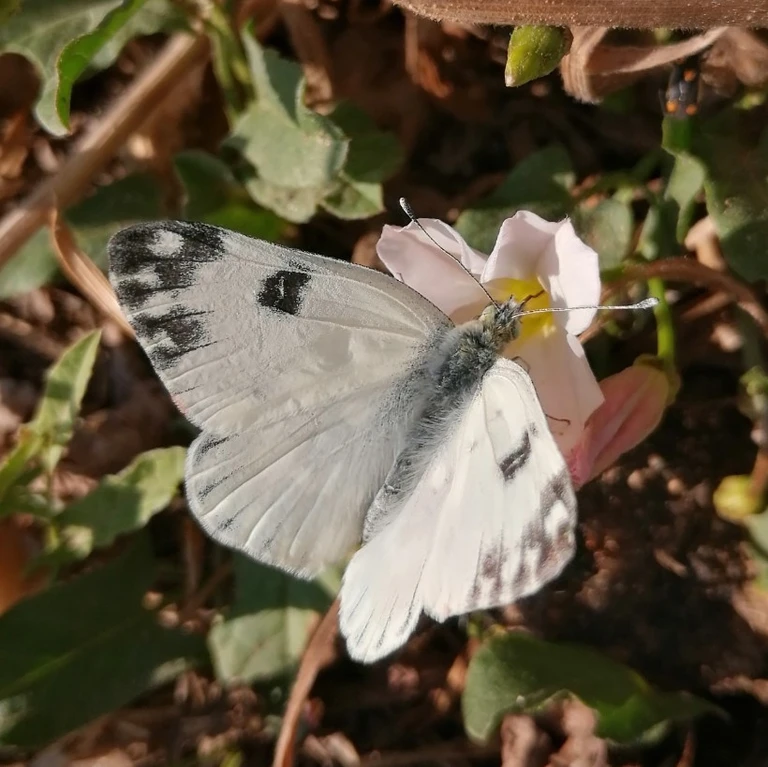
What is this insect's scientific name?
Pontia edusa
